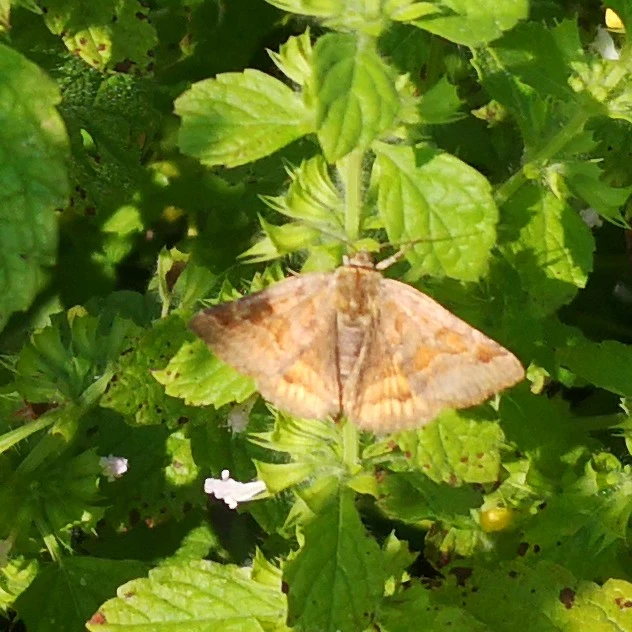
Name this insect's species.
Euclidia glyphica
